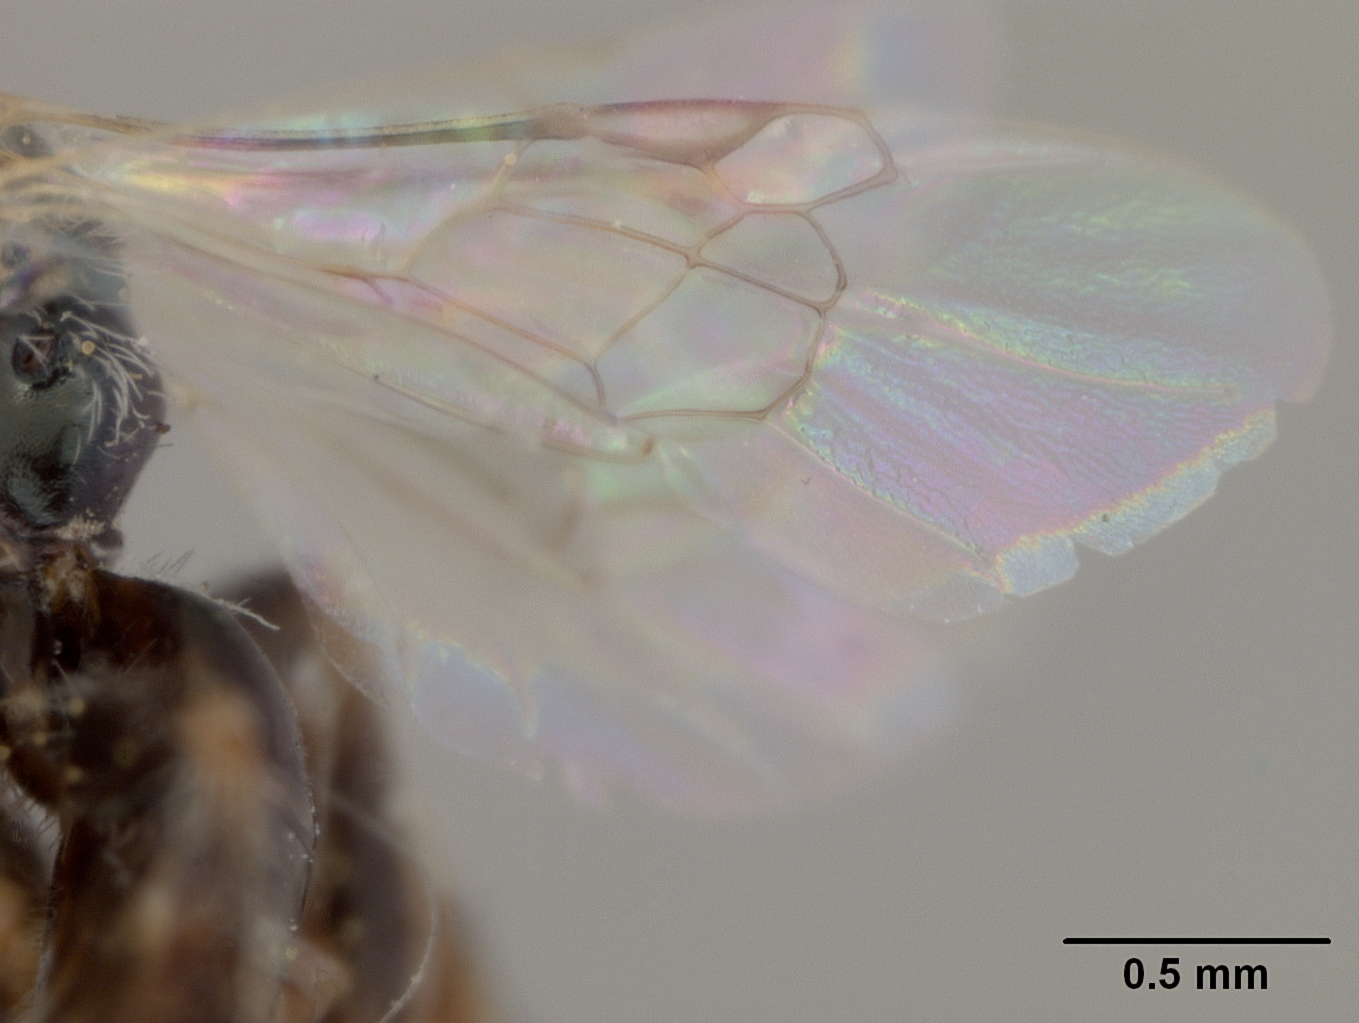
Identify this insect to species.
Perdita exigua
